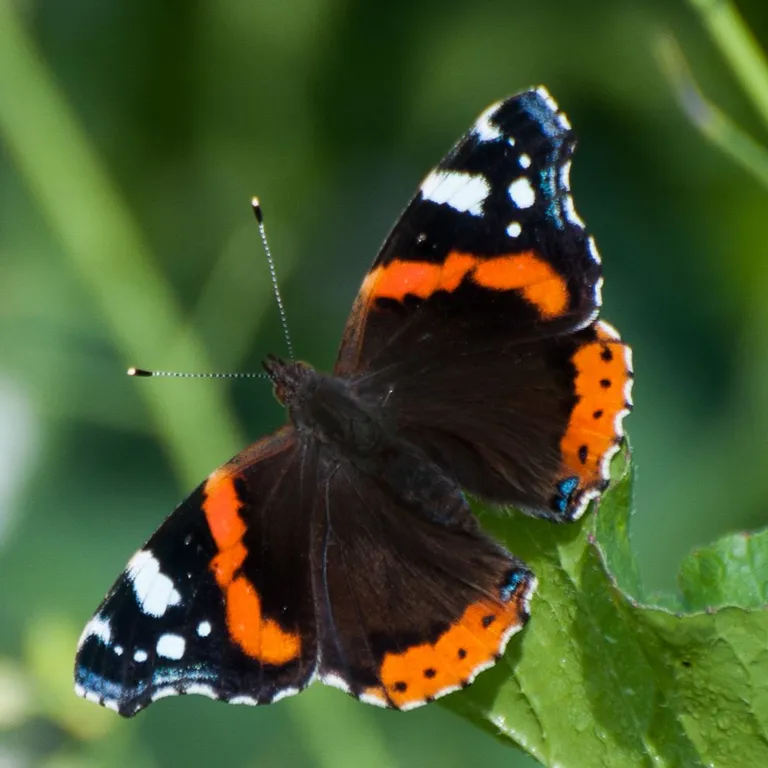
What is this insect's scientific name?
Vanessa atalanta
